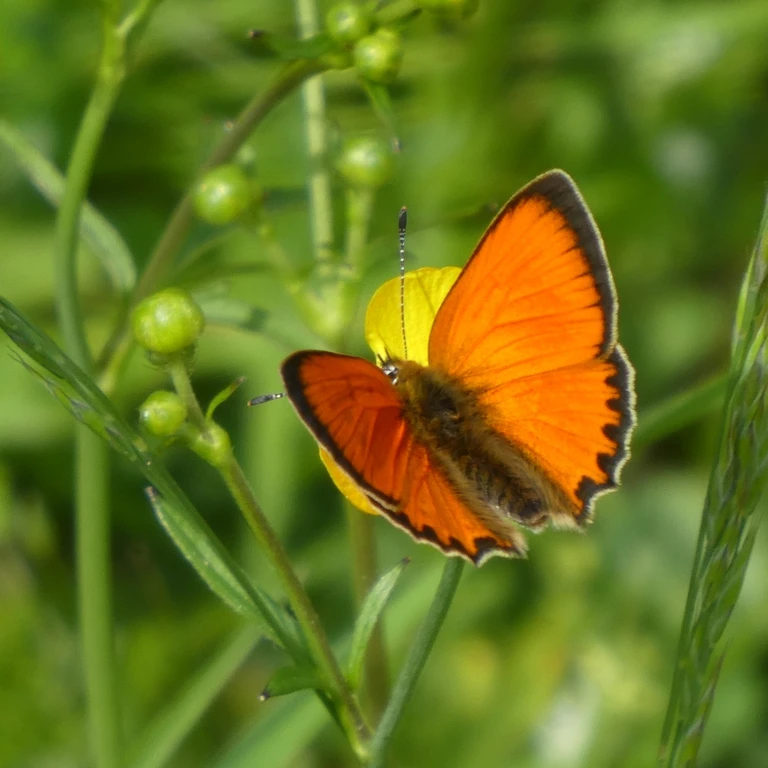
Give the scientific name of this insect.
Lycaena virgaureae
